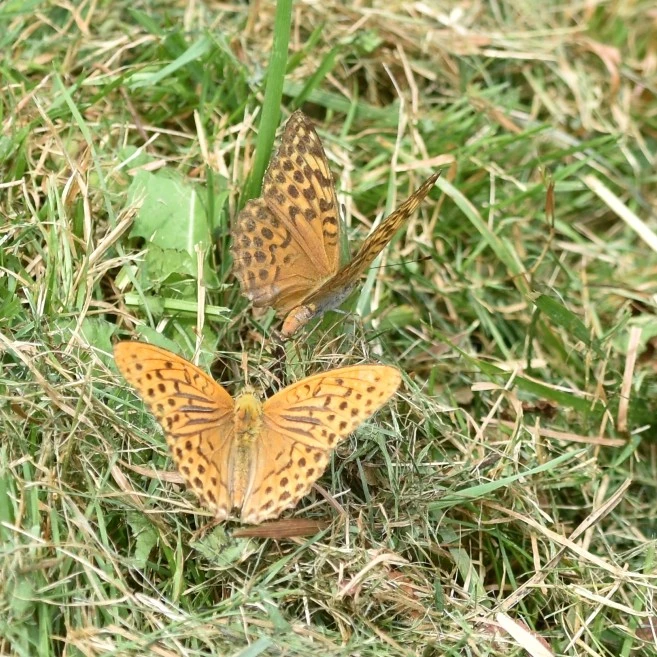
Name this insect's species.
Argynnis paphia
